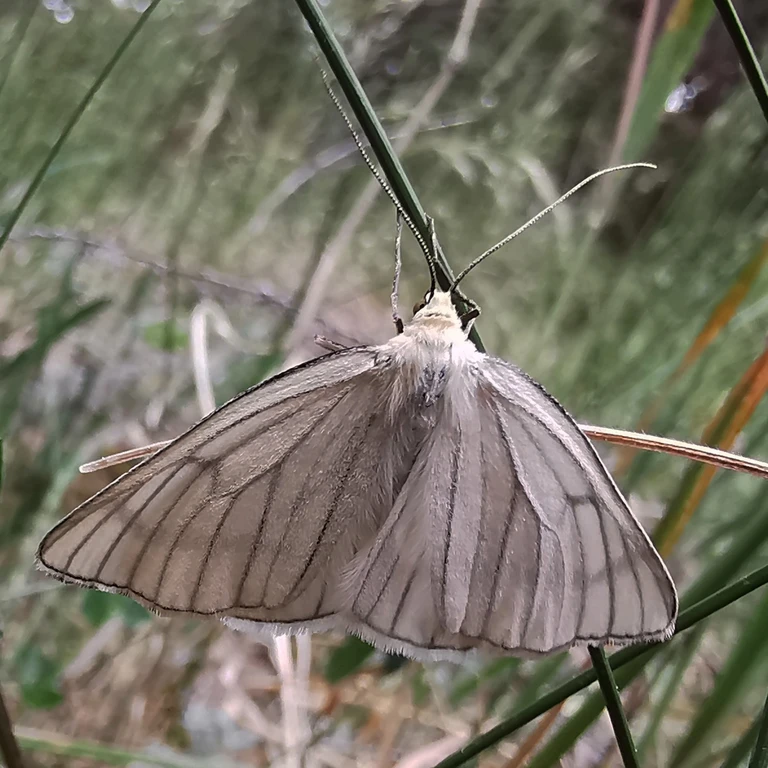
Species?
Siona lineata
